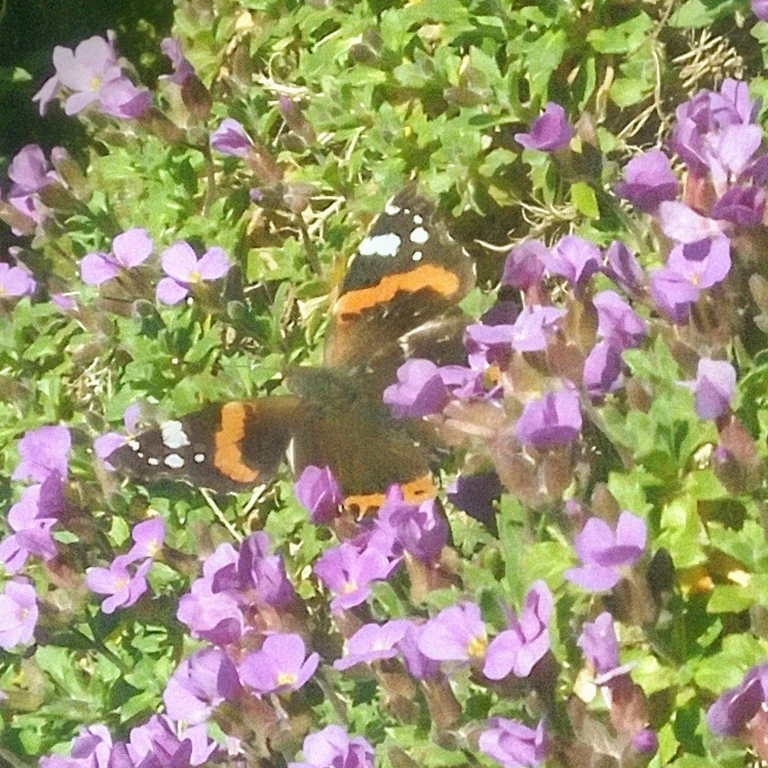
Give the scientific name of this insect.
Vanessa atalanta
